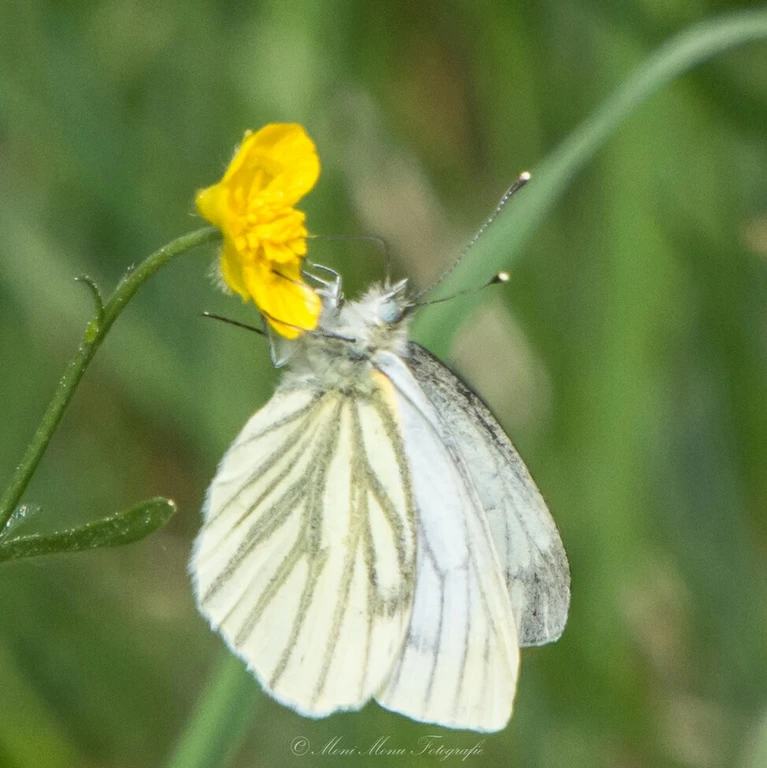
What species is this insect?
Pieris napi
